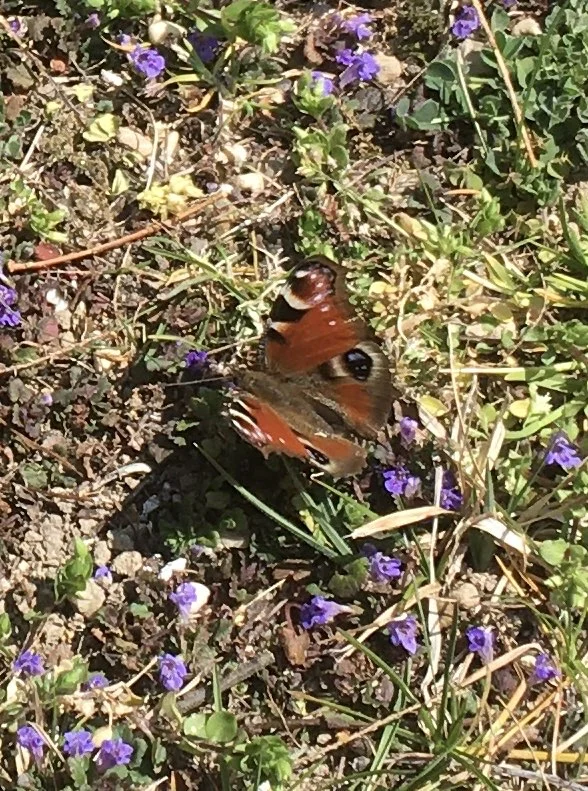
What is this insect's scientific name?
Aglais io
